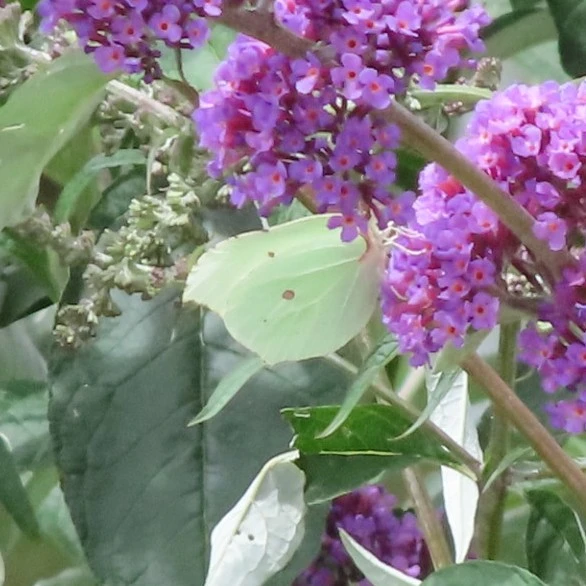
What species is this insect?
Gonepteryx rhamni
